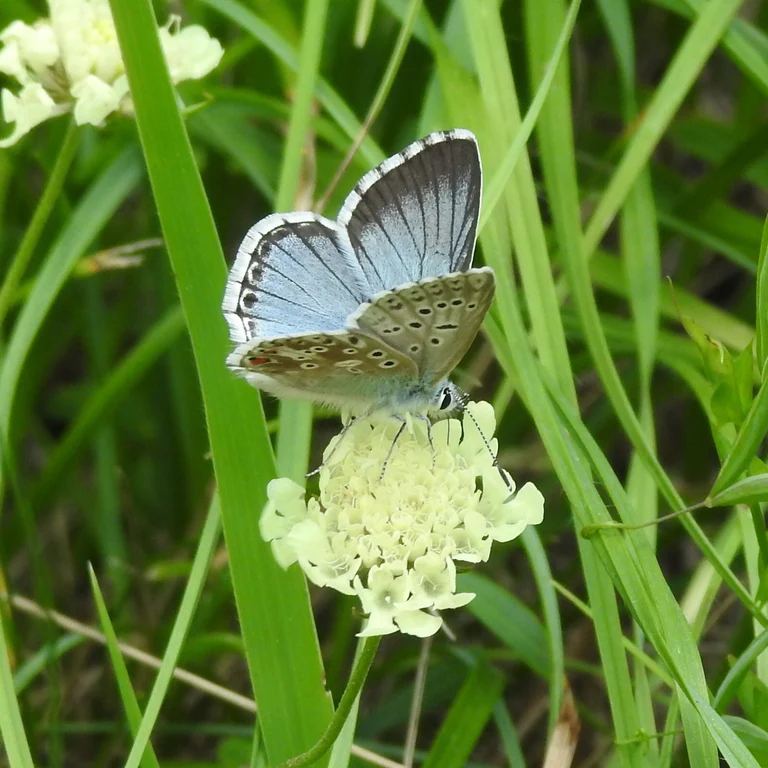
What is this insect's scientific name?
Lysandra coridon
